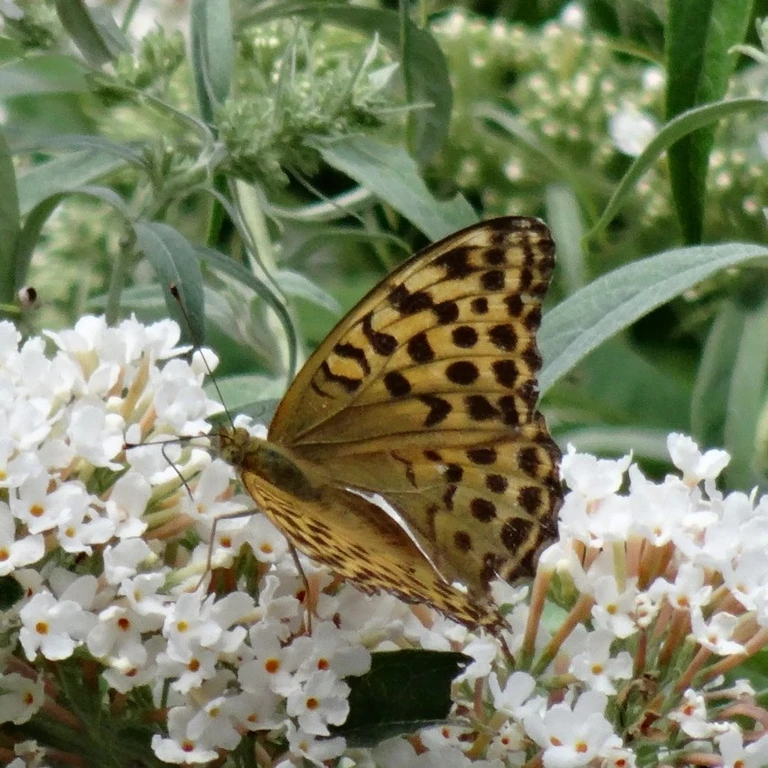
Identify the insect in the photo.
Argynnis paphia
